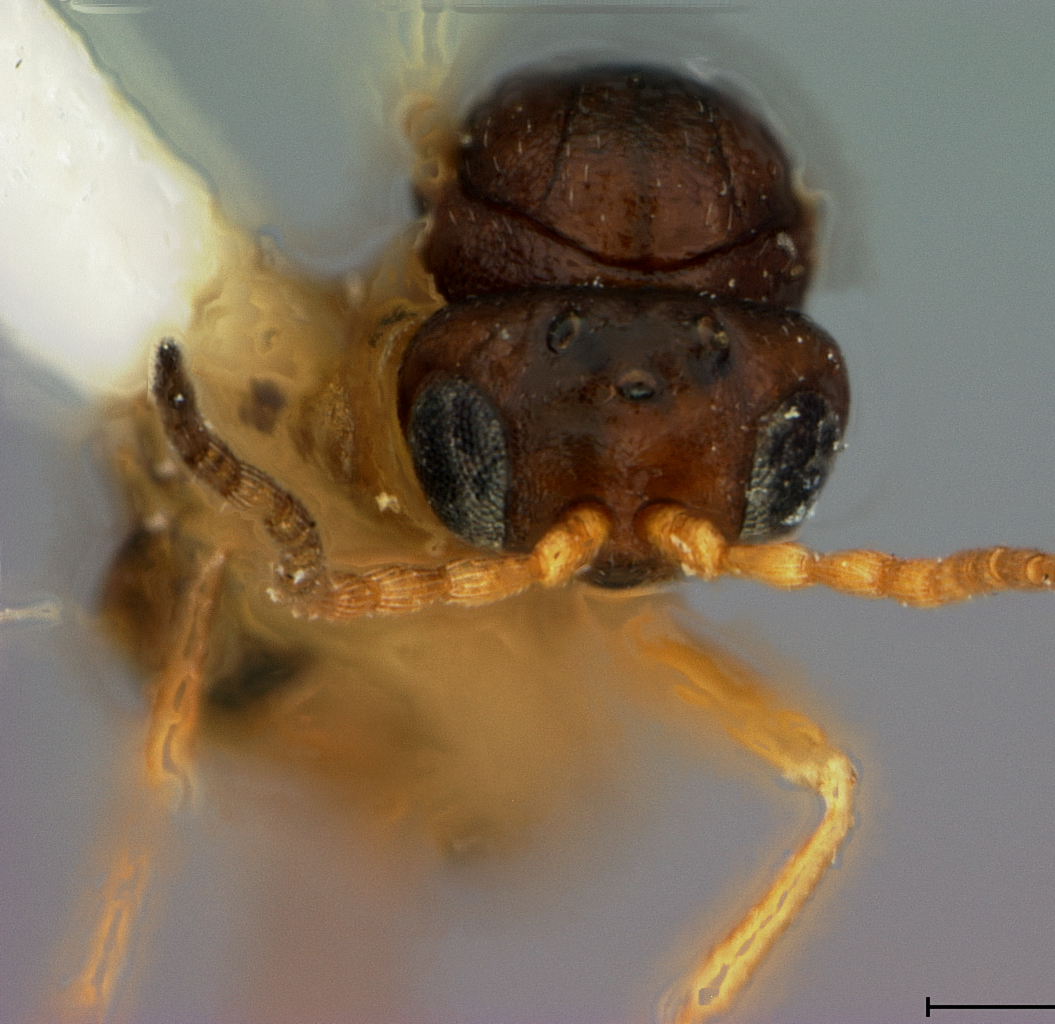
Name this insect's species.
Cynips quercus
